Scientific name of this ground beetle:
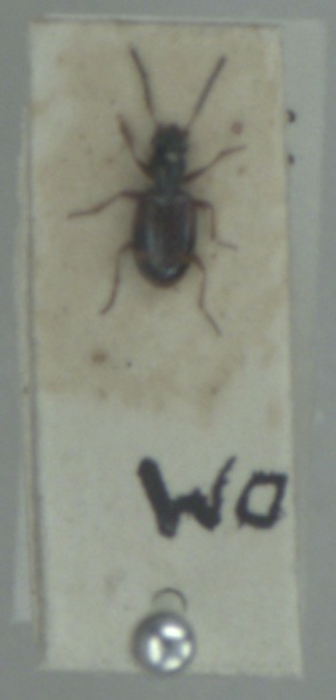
Bembidion articulatum
